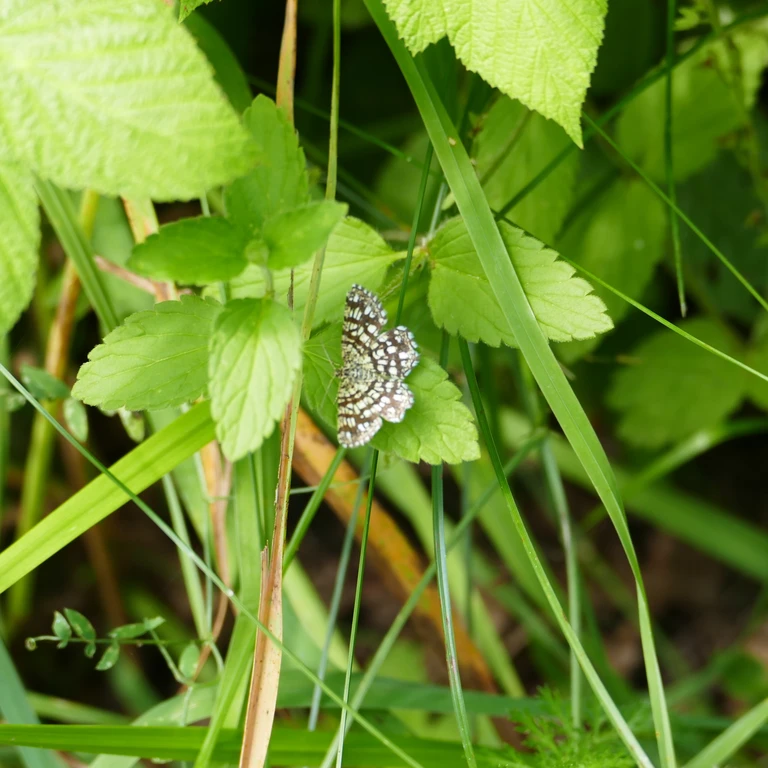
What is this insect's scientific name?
Chiasmia clathrata
